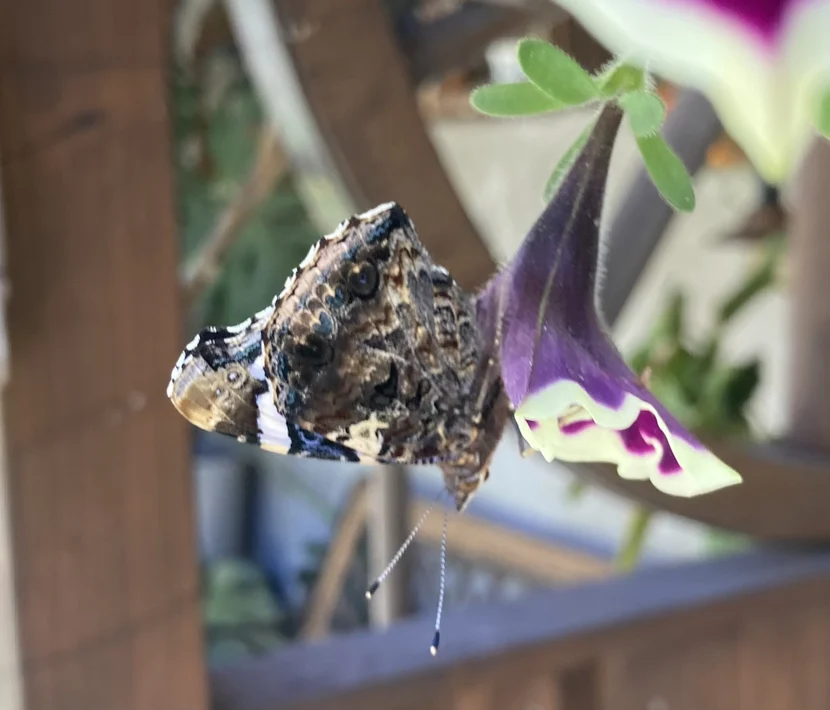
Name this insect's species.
Vanessa atalanta
